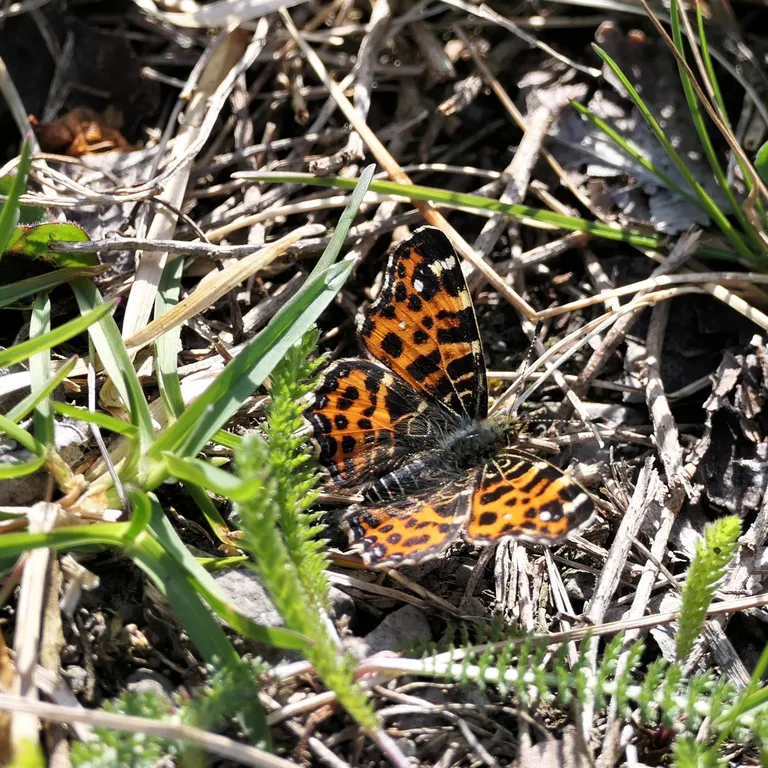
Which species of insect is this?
Araschnia levana
